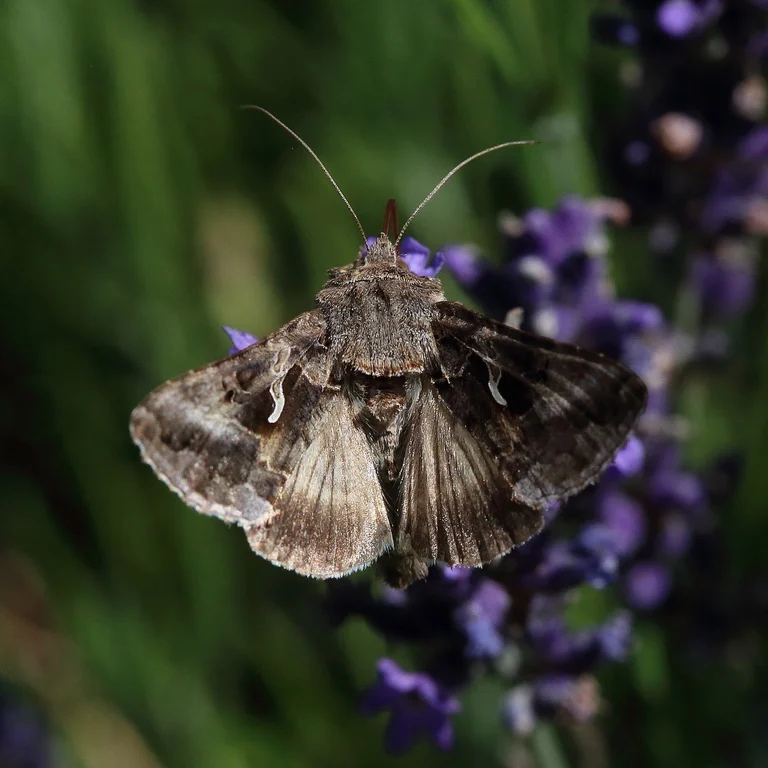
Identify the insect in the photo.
Autographa gamma
